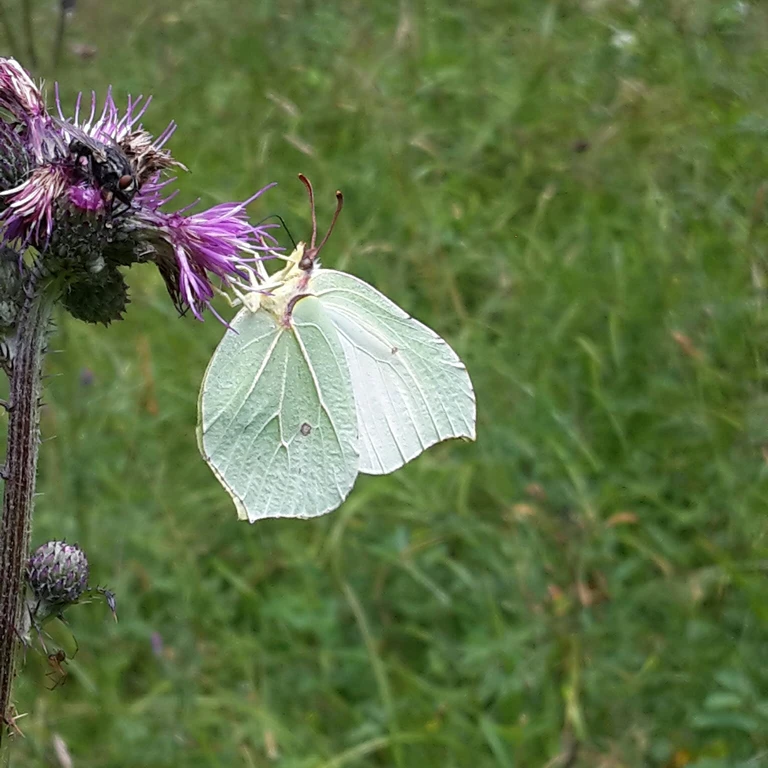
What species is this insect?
Gonepteryx rhamni
